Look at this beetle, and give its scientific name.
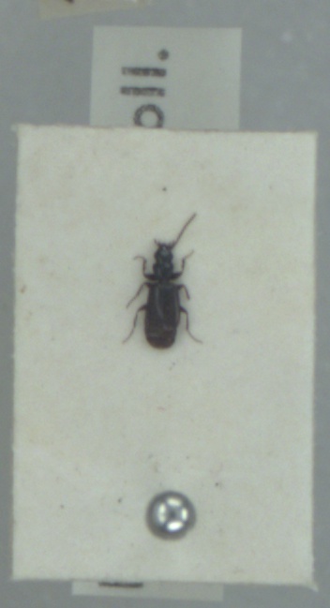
Microlestes maurus
